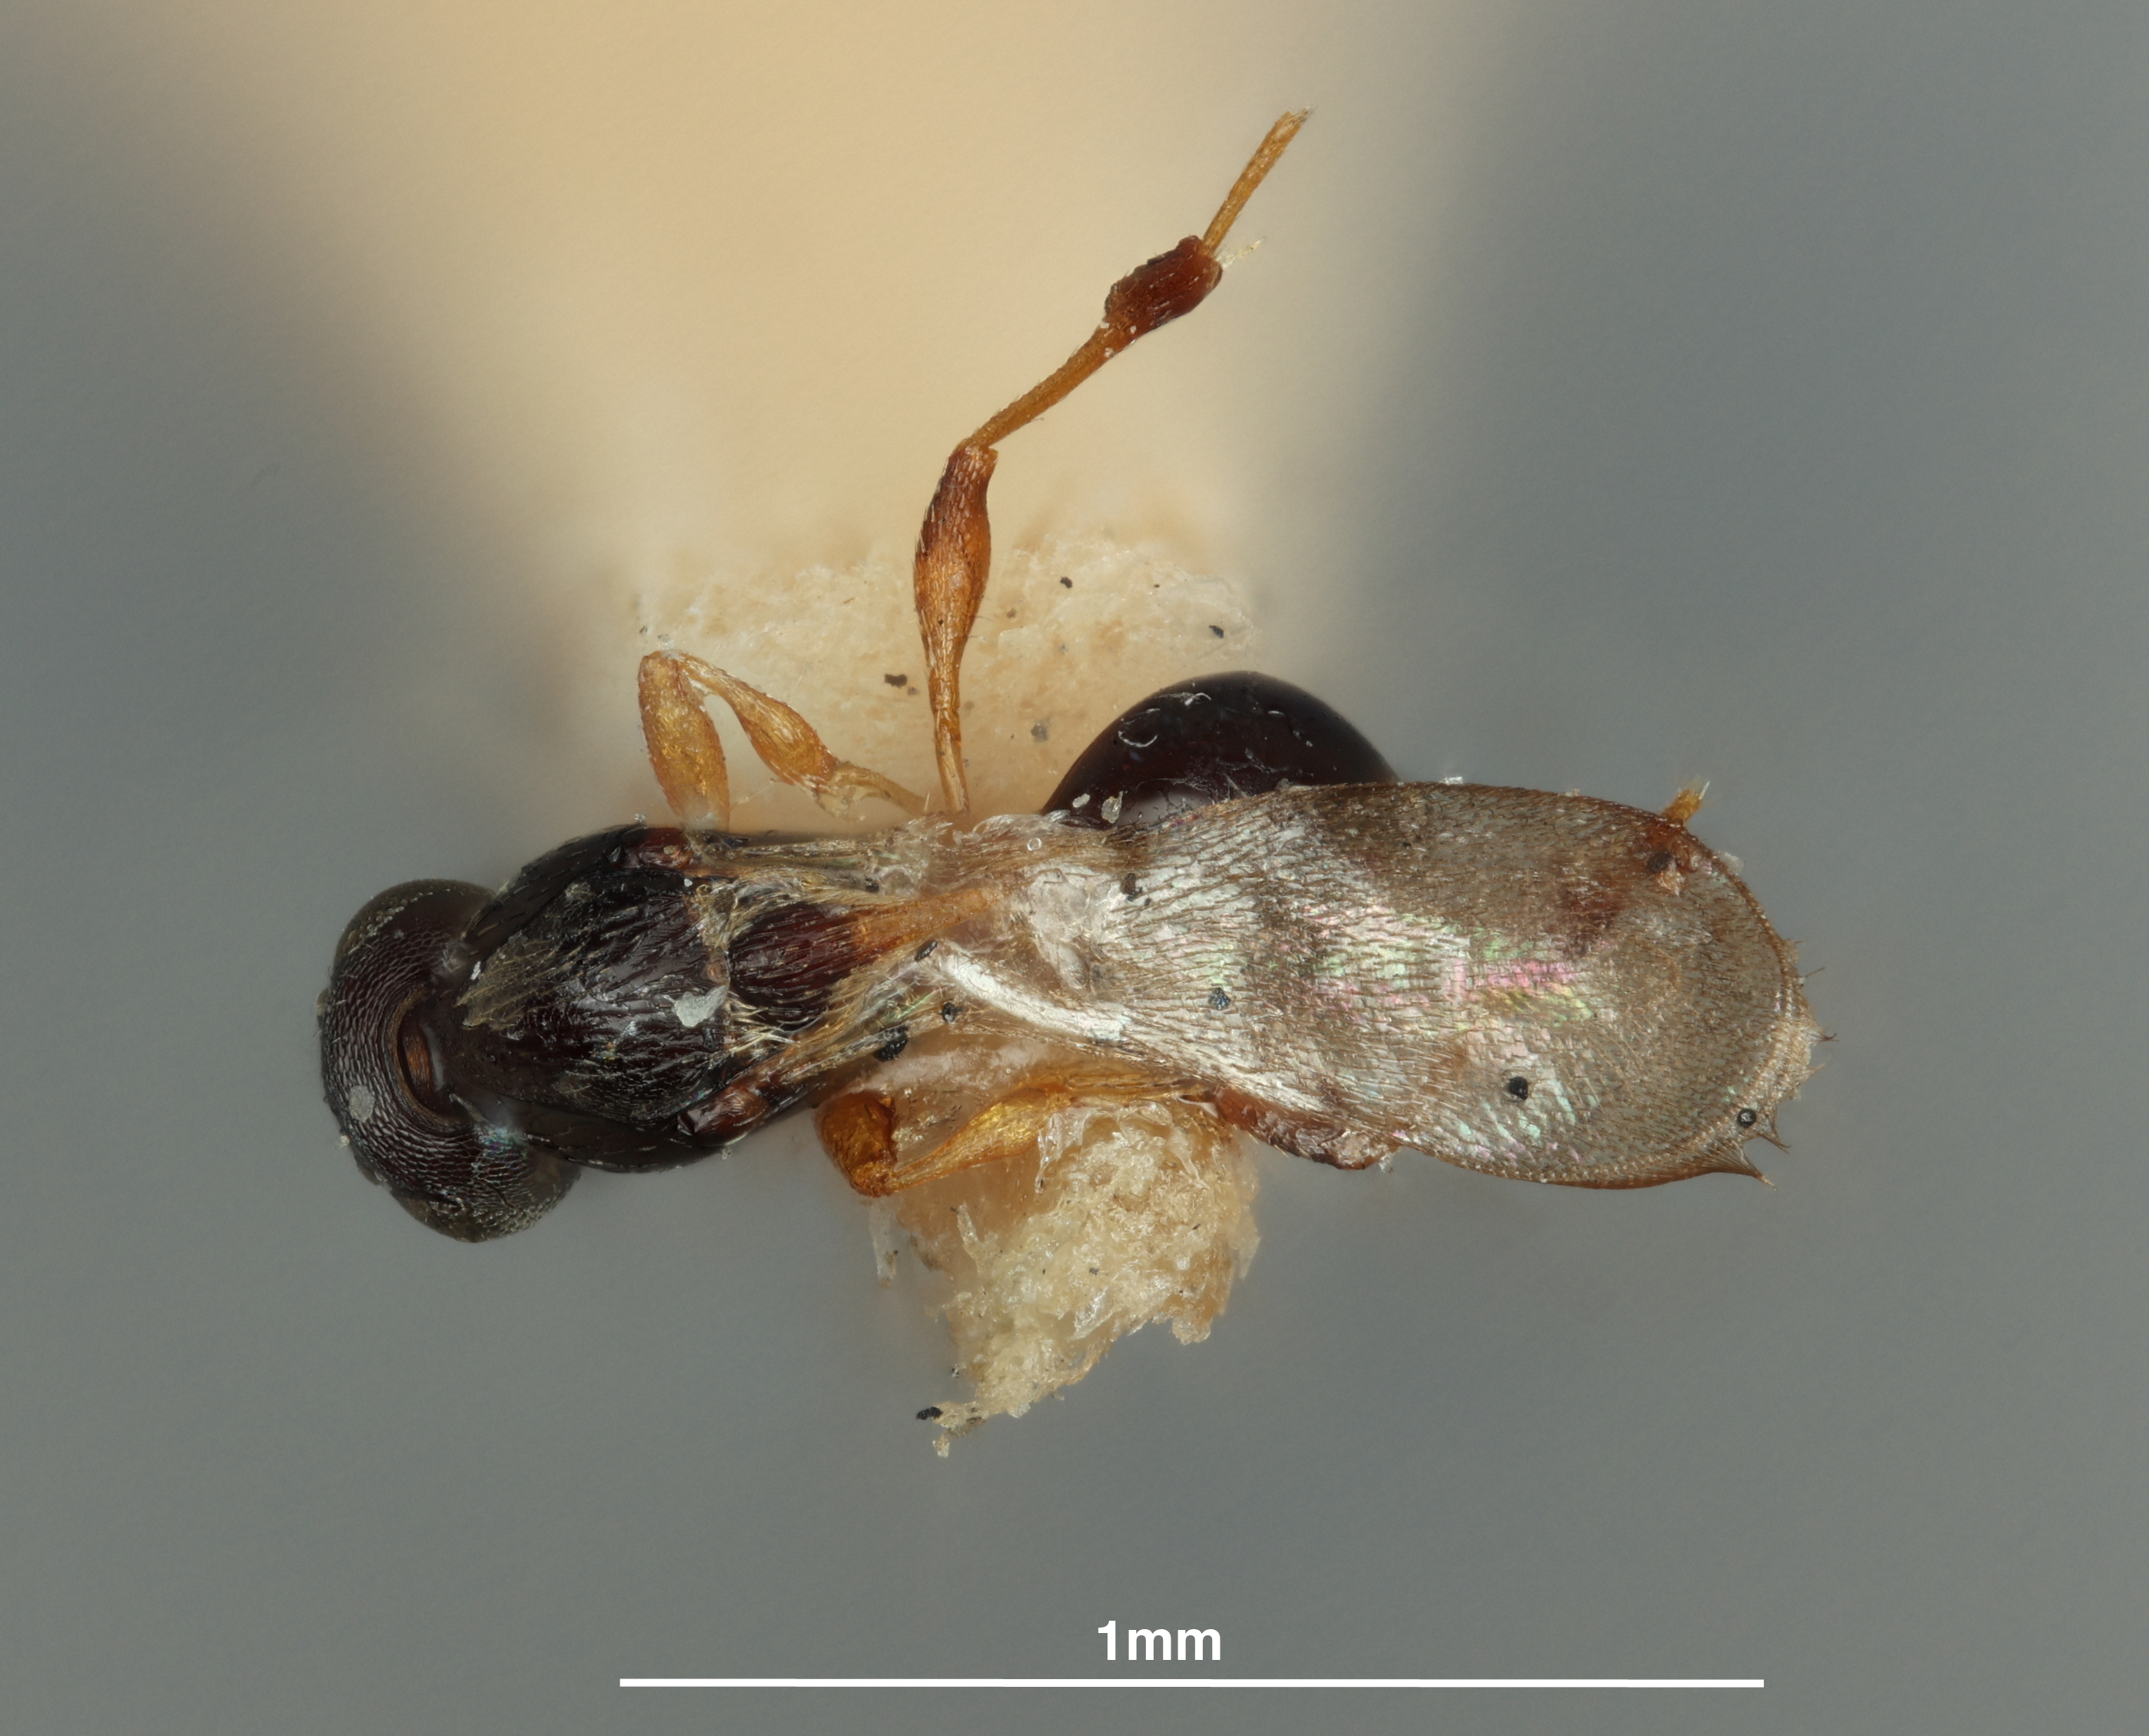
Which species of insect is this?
Amblyaspis americana
